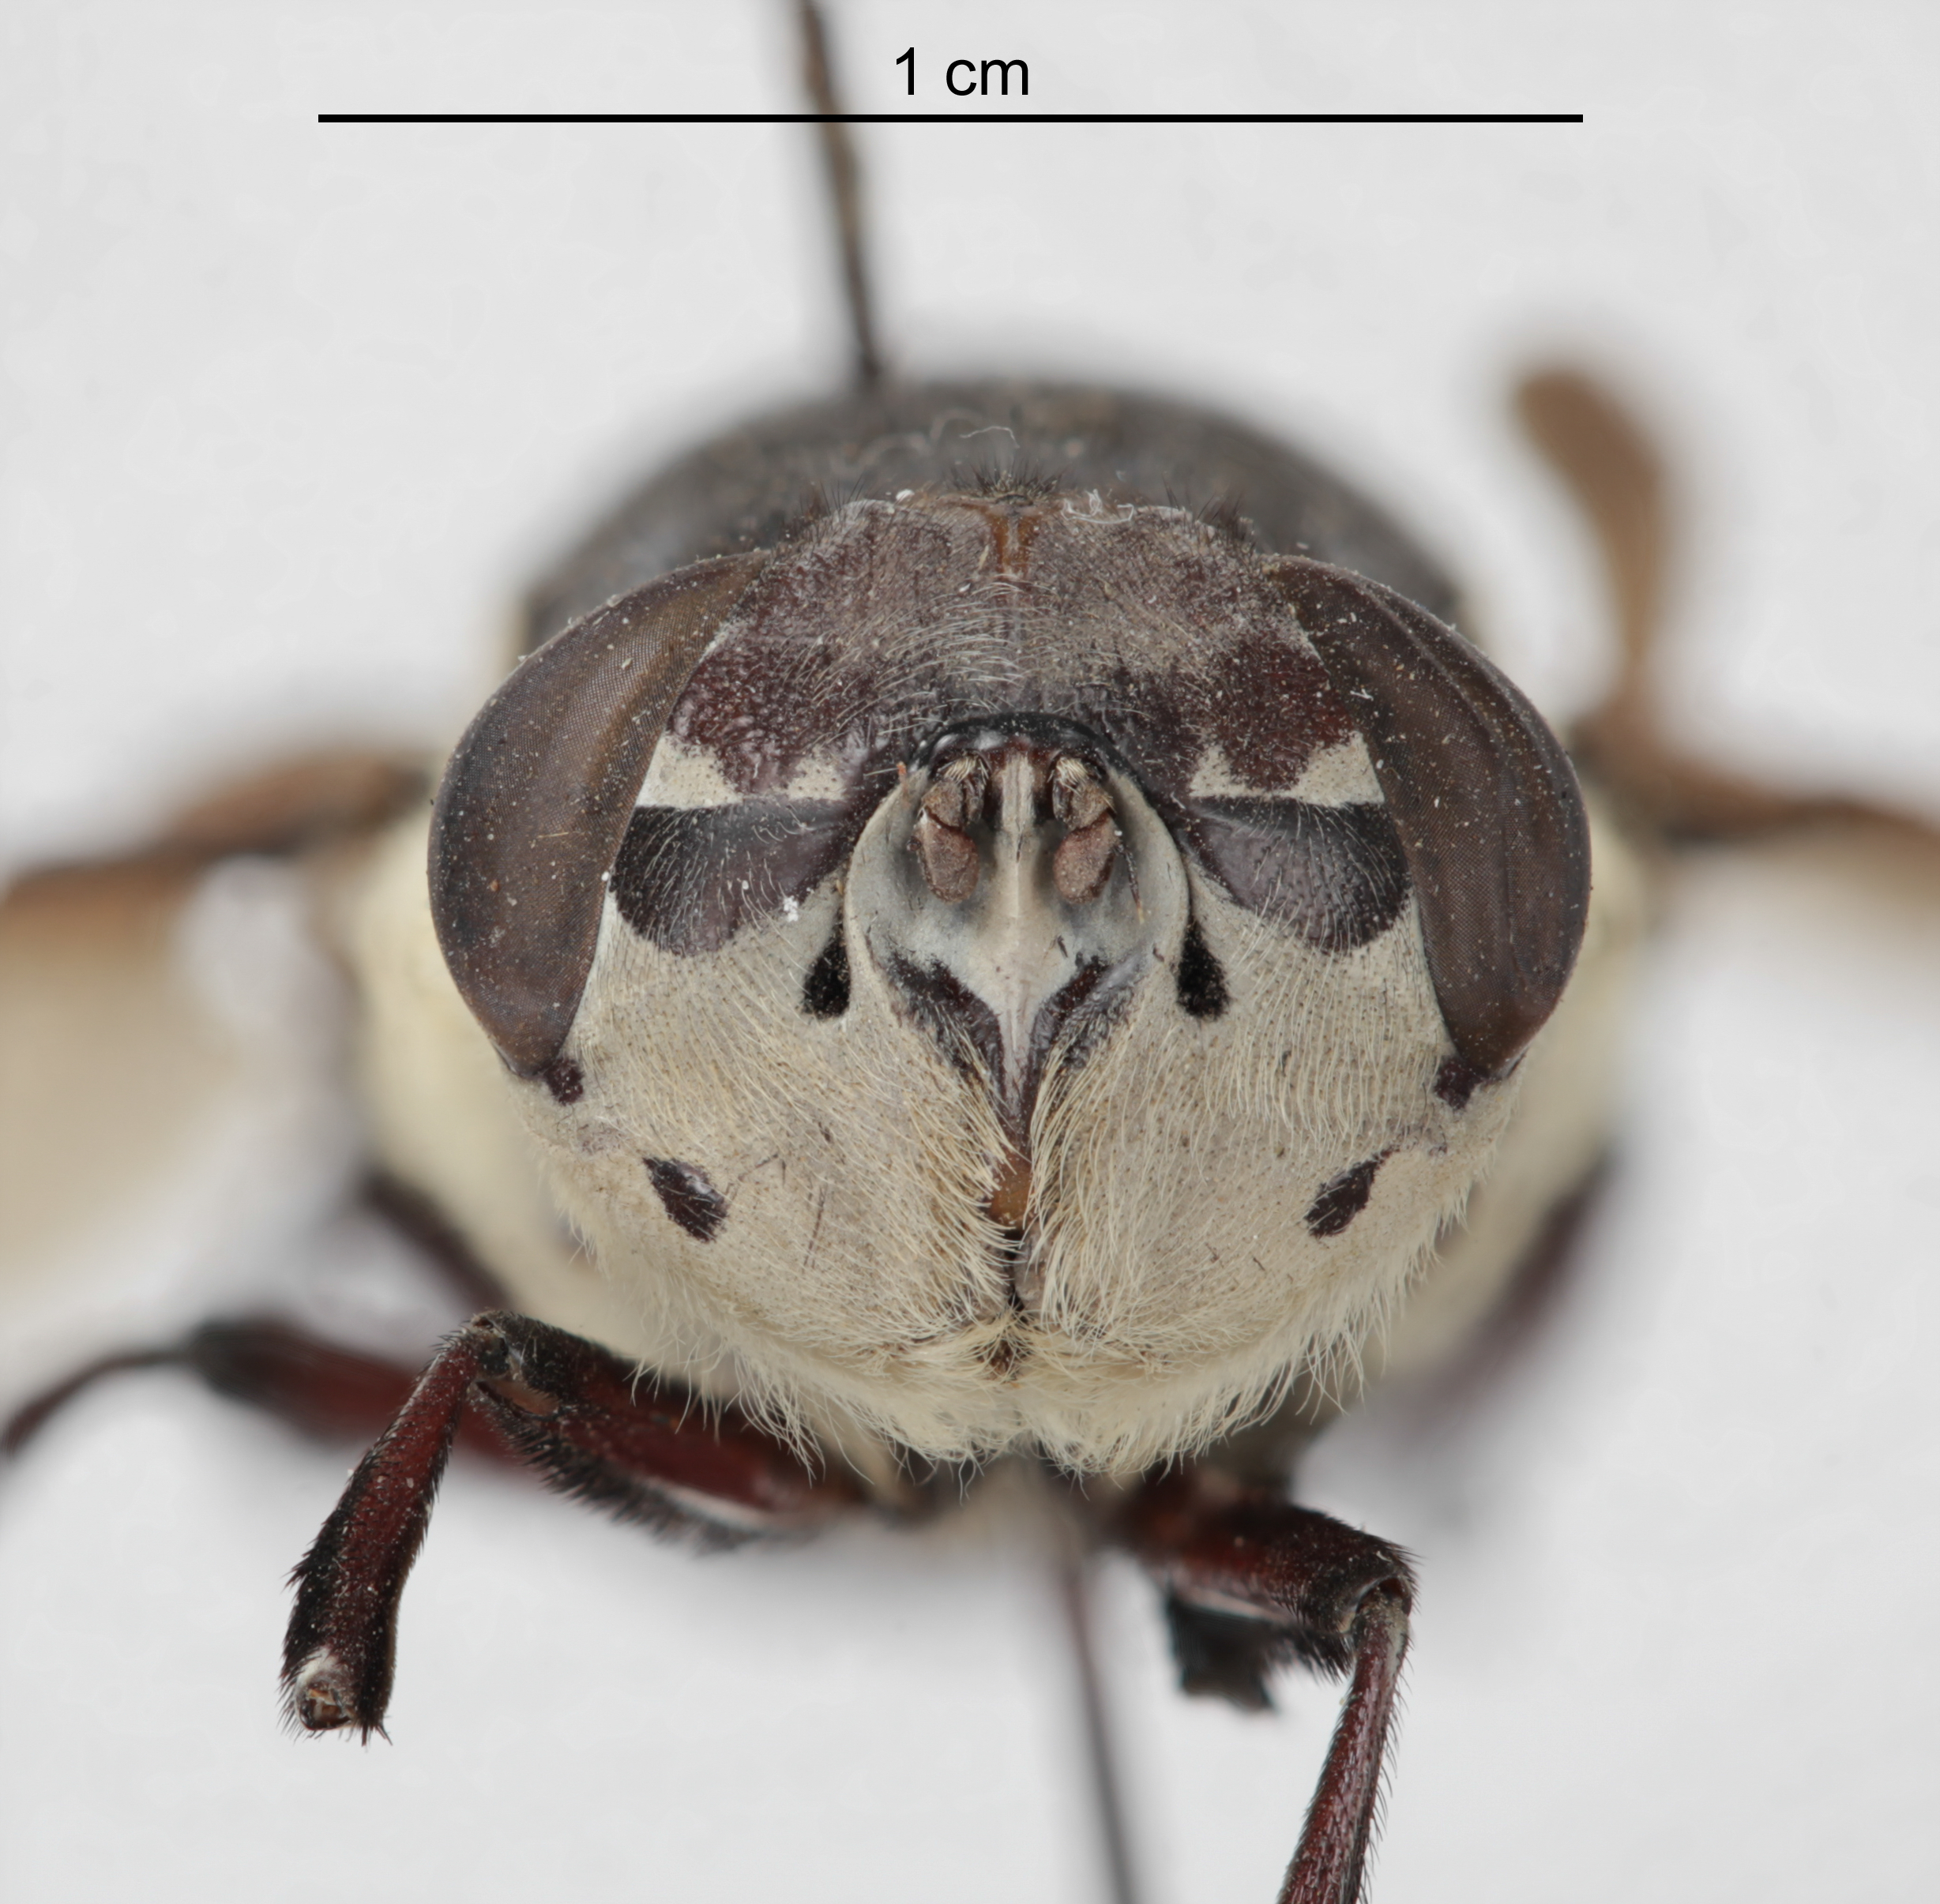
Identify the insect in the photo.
Cuterebra lepusculi
